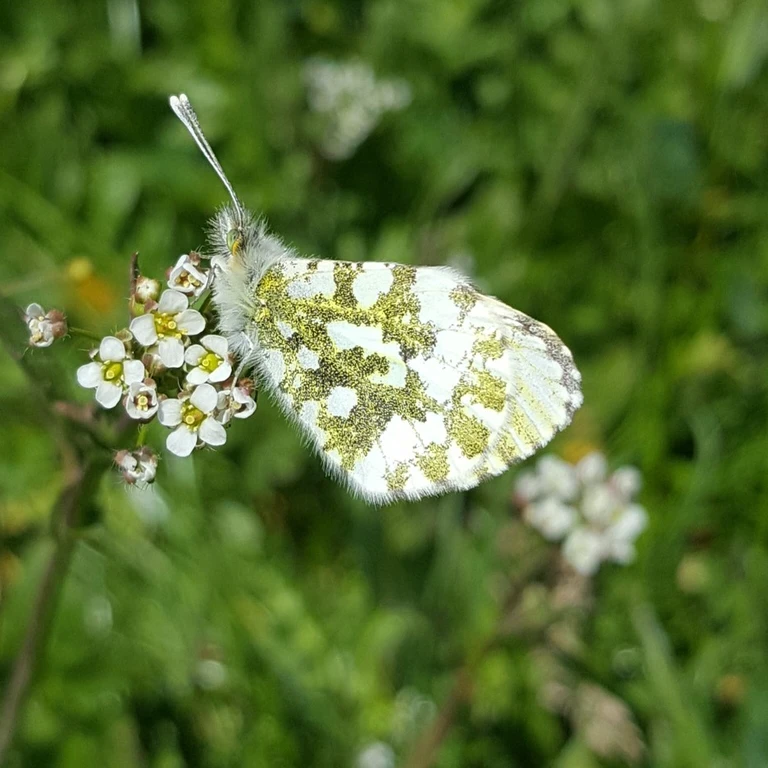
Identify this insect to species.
Anthocharis cardamines
